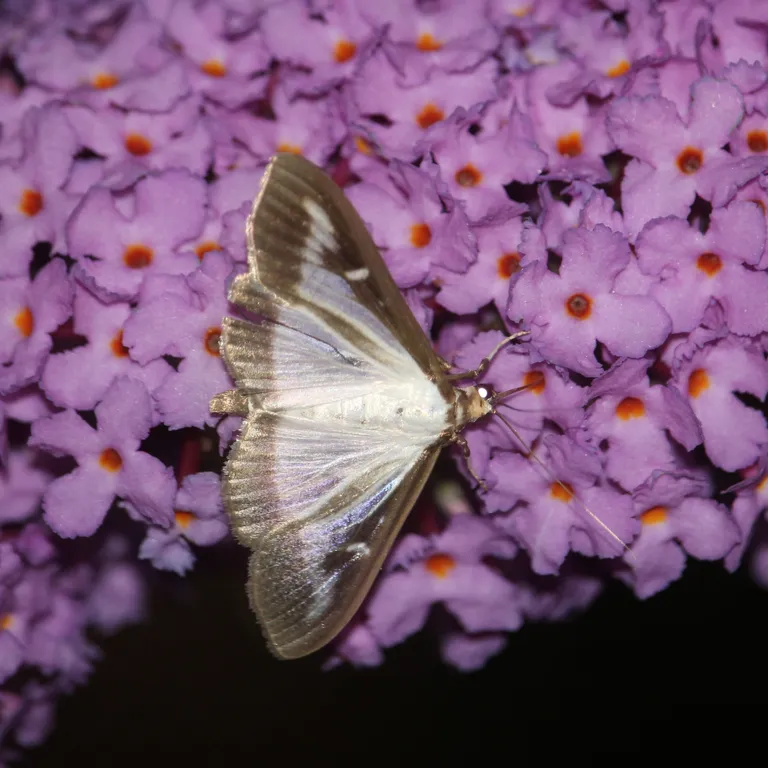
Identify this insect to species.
Cydalima perspectalis
